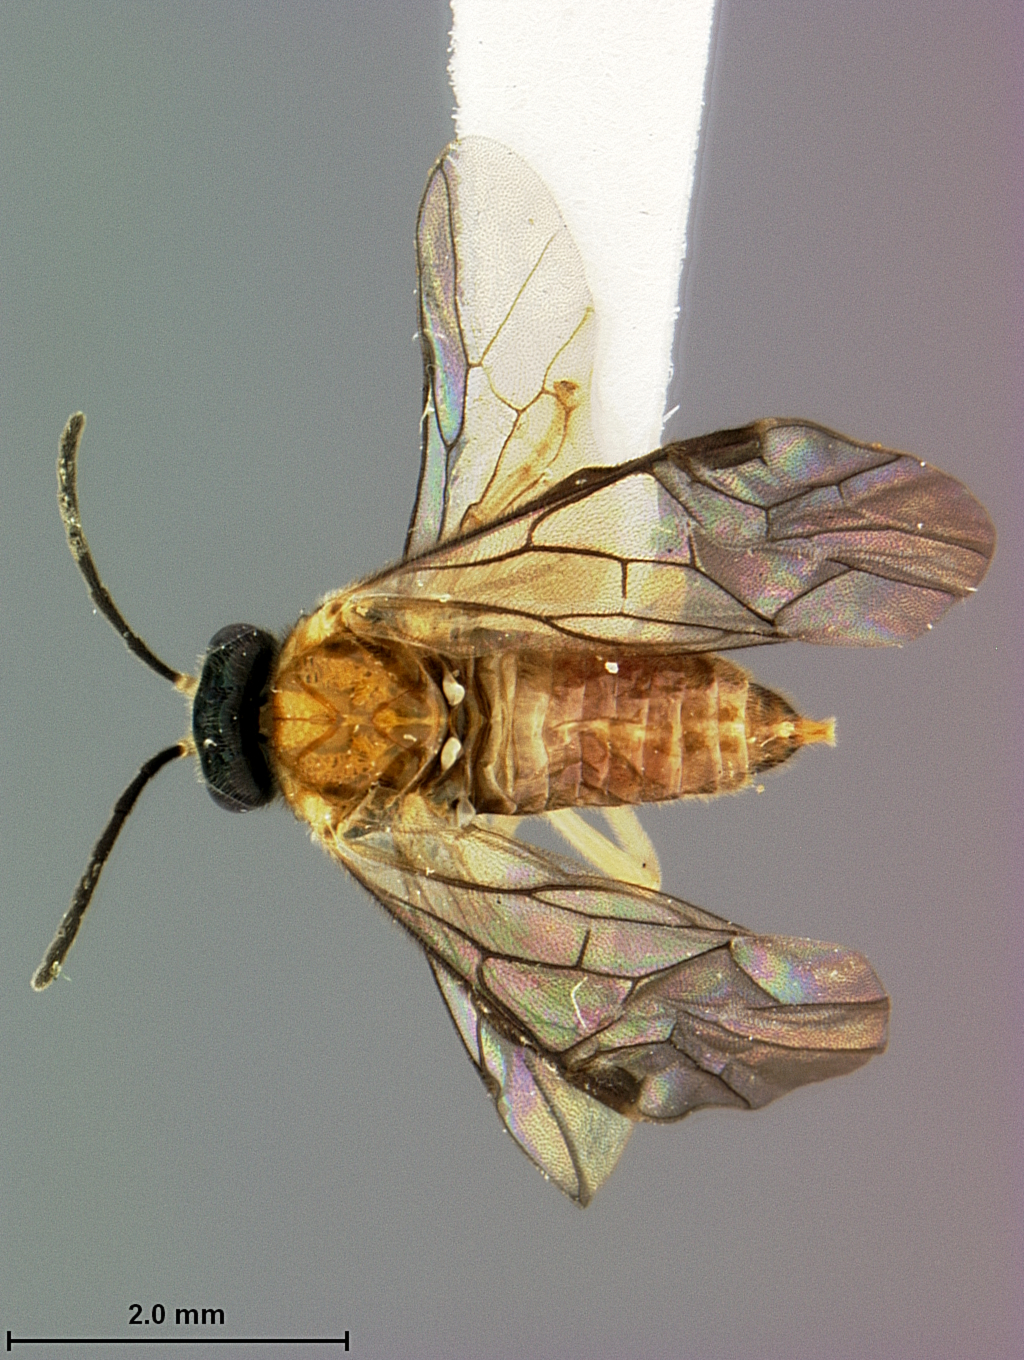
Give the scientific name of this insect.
Metallus ochreus
